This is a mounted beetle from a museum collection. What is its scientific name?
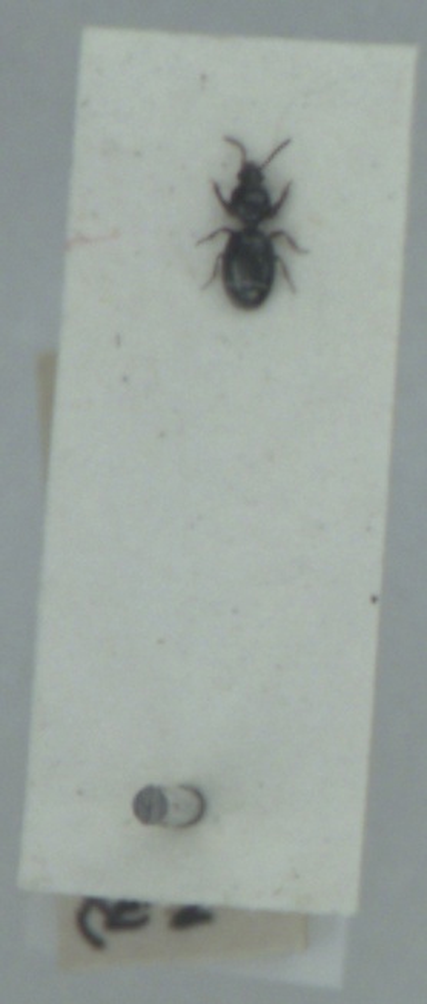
Dyschirius globosus
